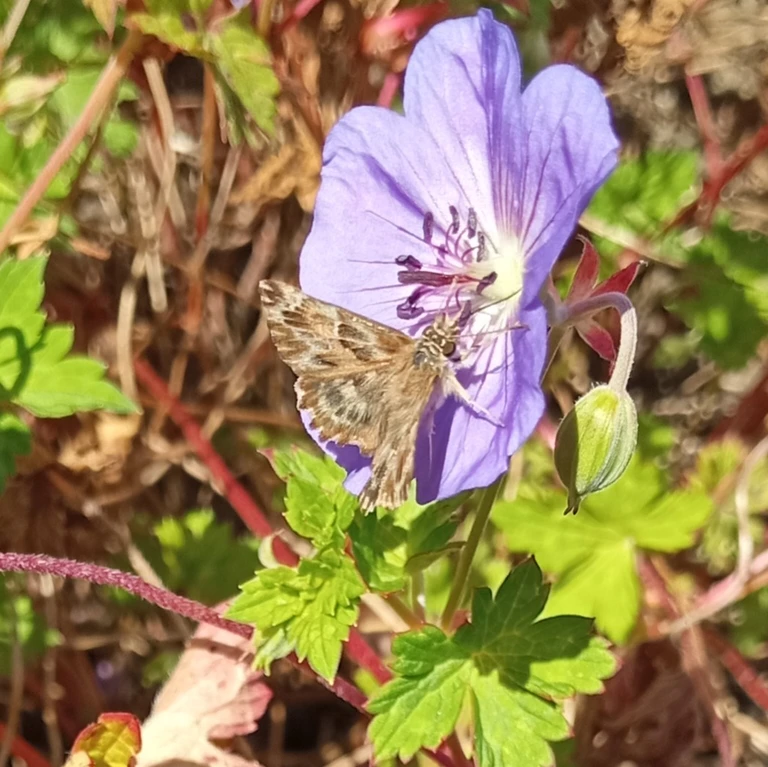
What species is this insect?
Carcharodus alceae
